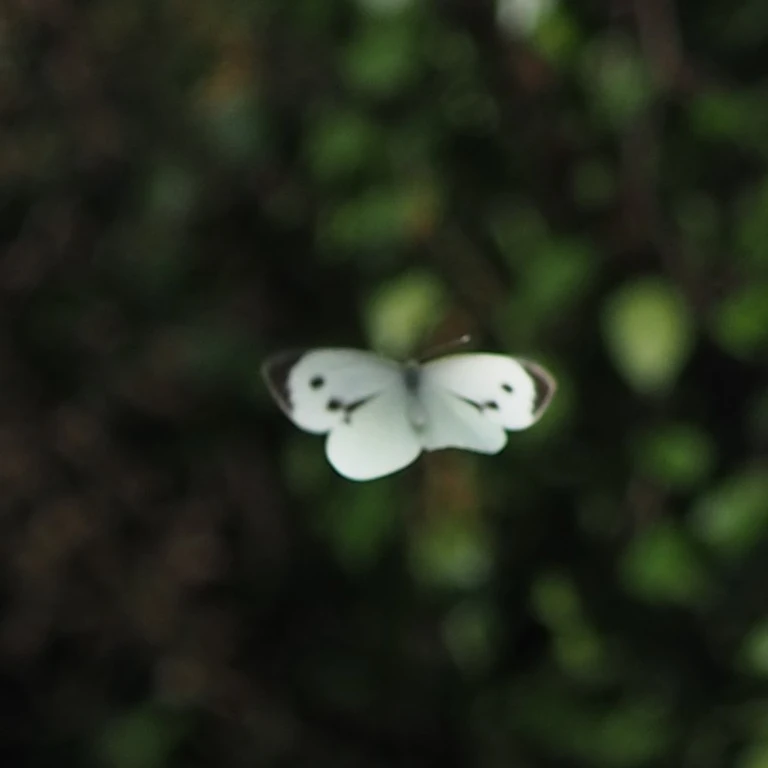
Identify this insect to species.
Pieris brassicae
